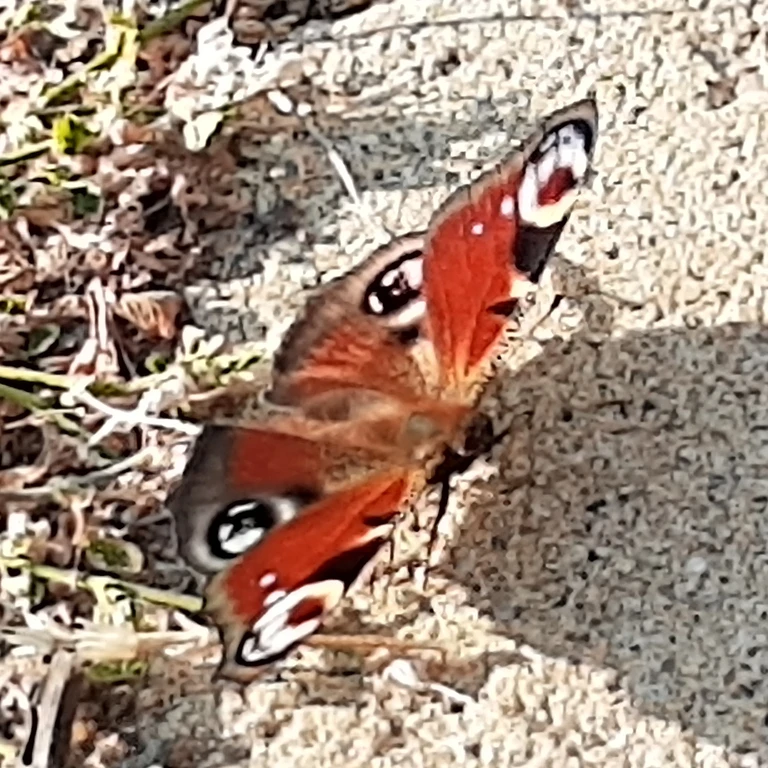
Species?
Aglais io
